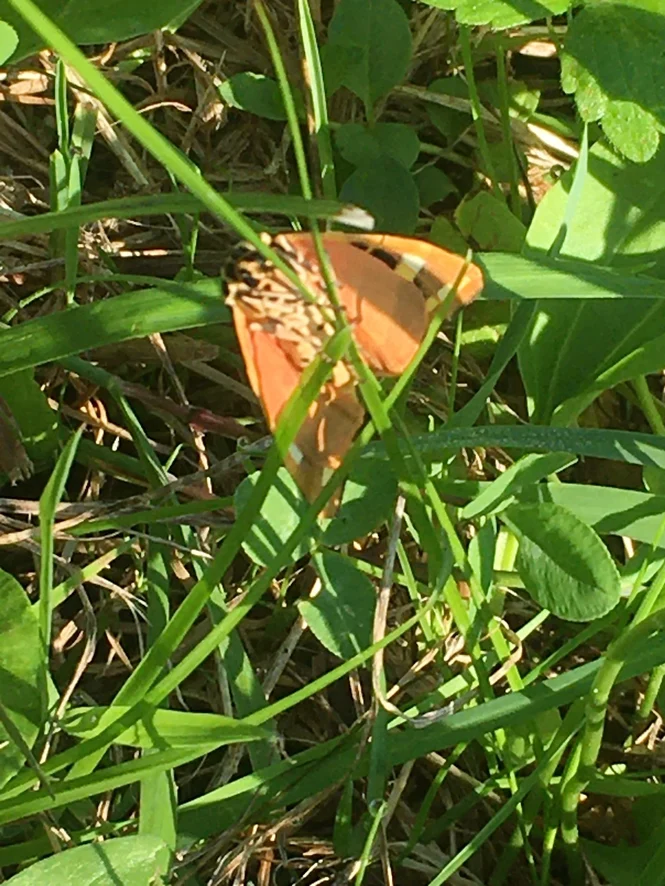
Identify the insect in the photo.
Euplagia quadripunctaria
